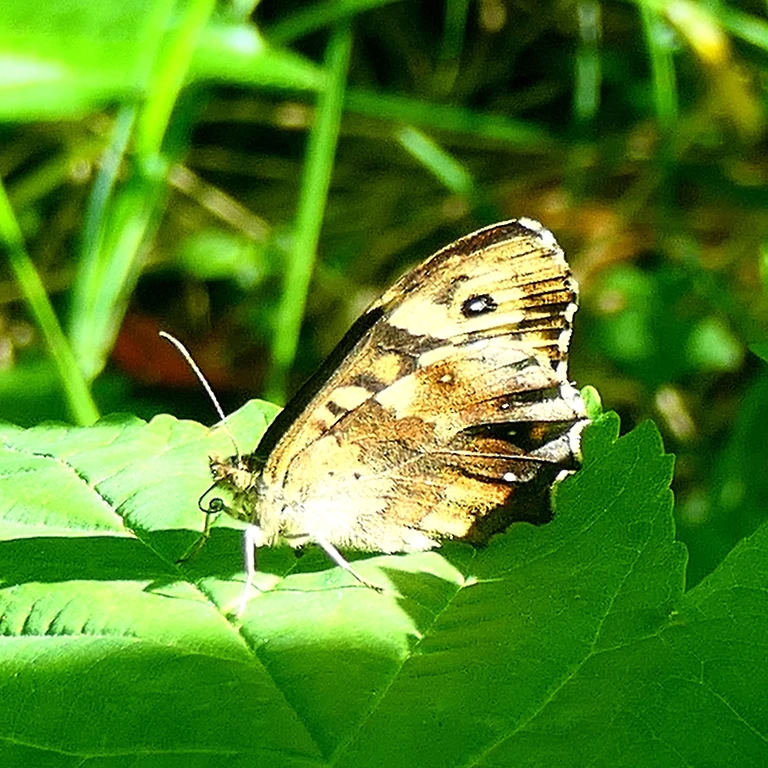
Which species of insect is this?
Pararge aegeria
